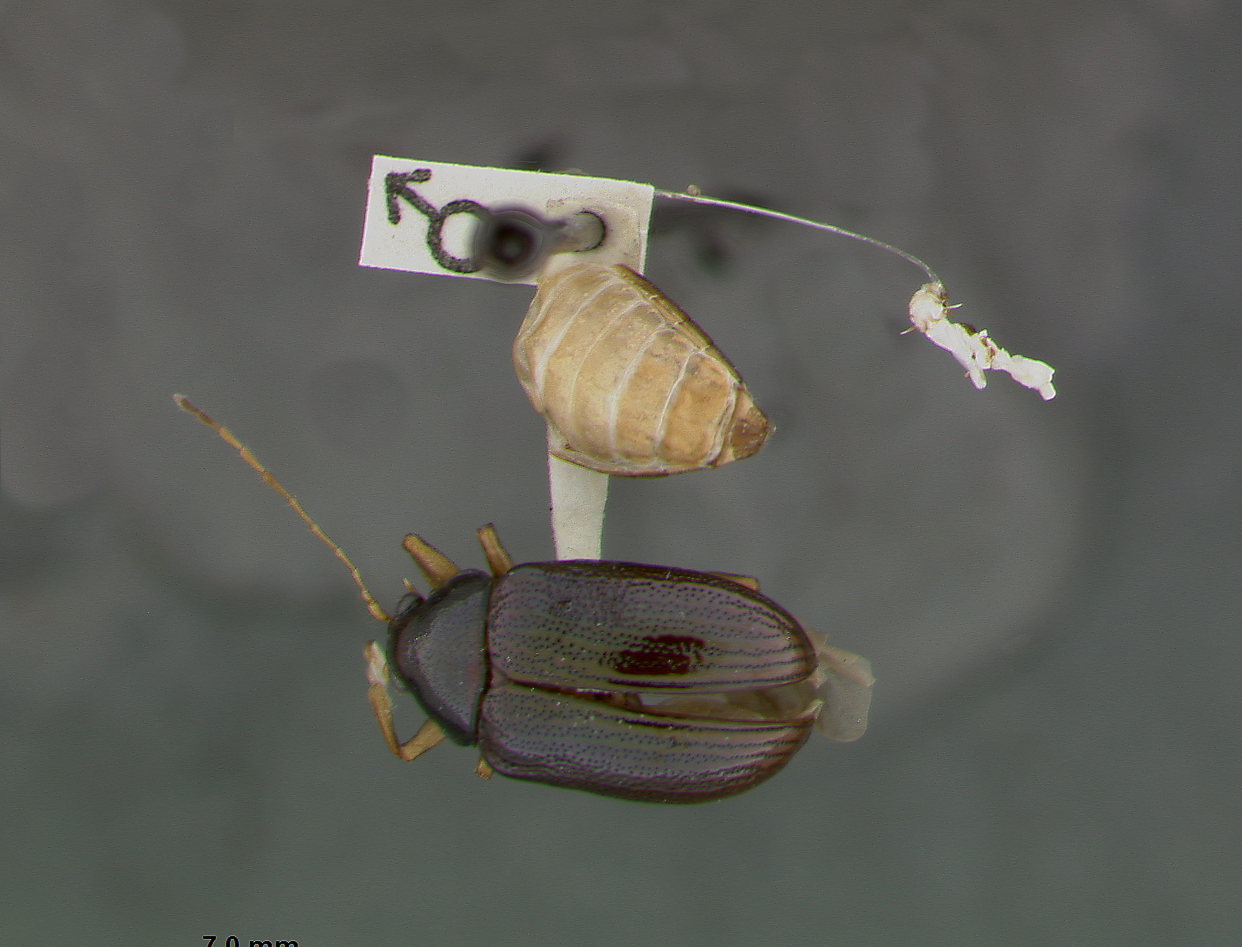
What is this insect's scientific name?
Rhabdopterus bottimeri
